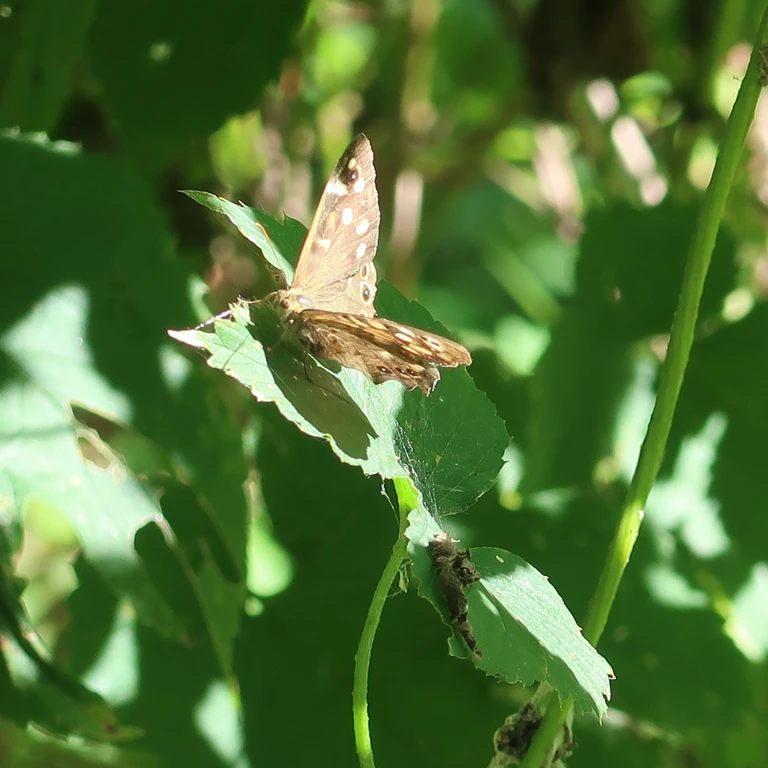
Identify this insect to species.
Pararge aegeria
